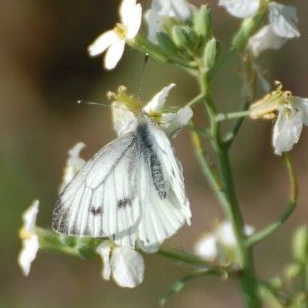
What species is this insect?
Pieris napi
